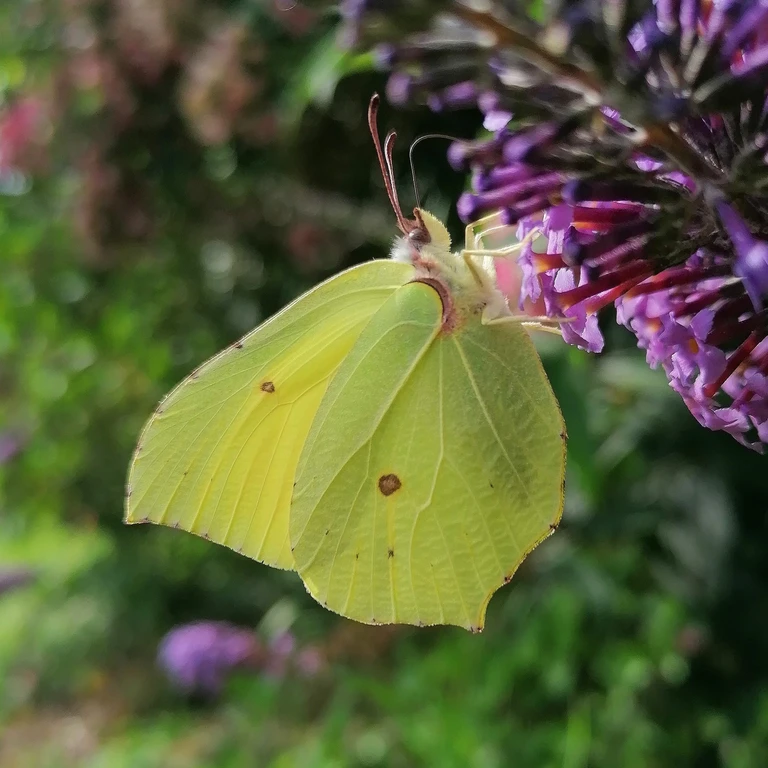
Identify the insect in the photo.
Gonepteryx rhamni
